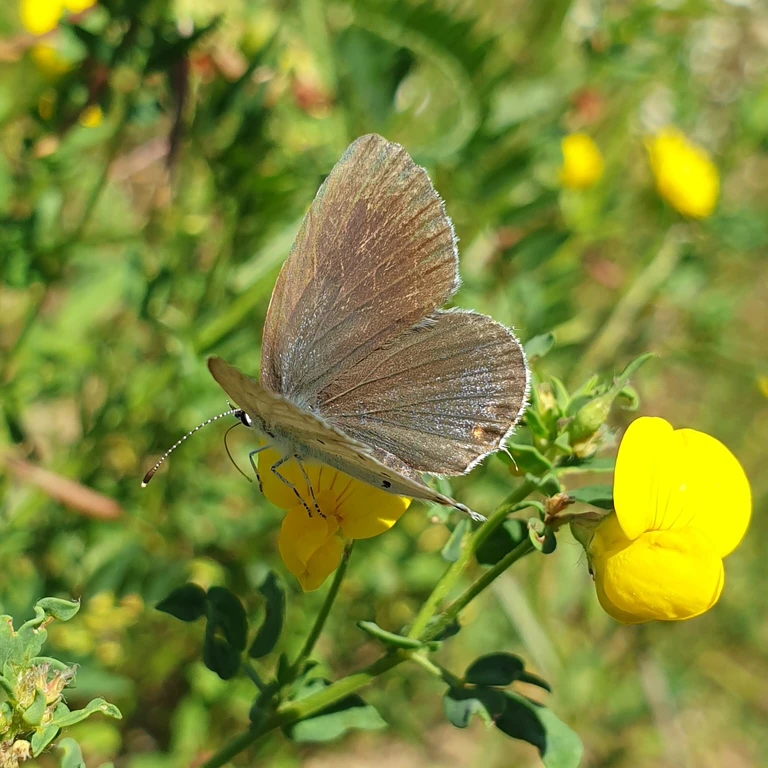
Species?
Cupido argiades (also Elkalyce argiades)
